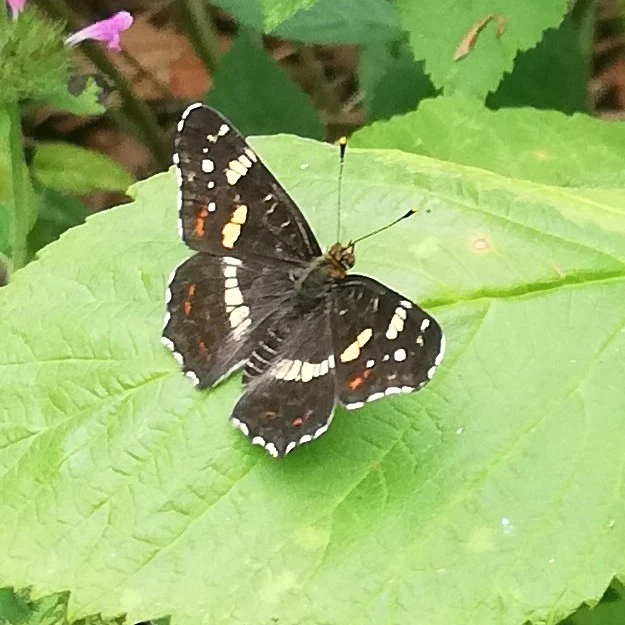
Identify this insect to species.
Araschnia levana
